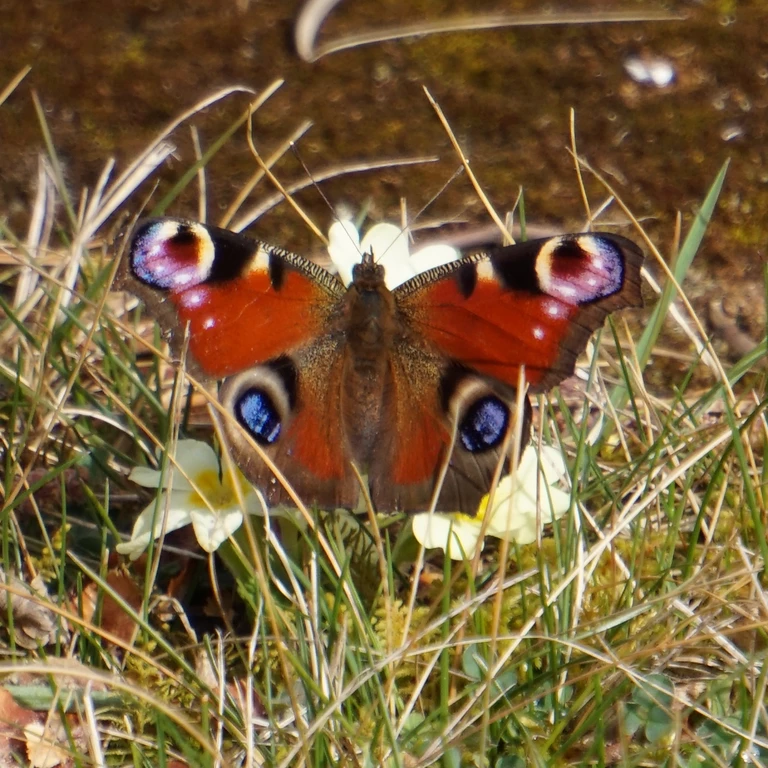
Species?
Aglais io
